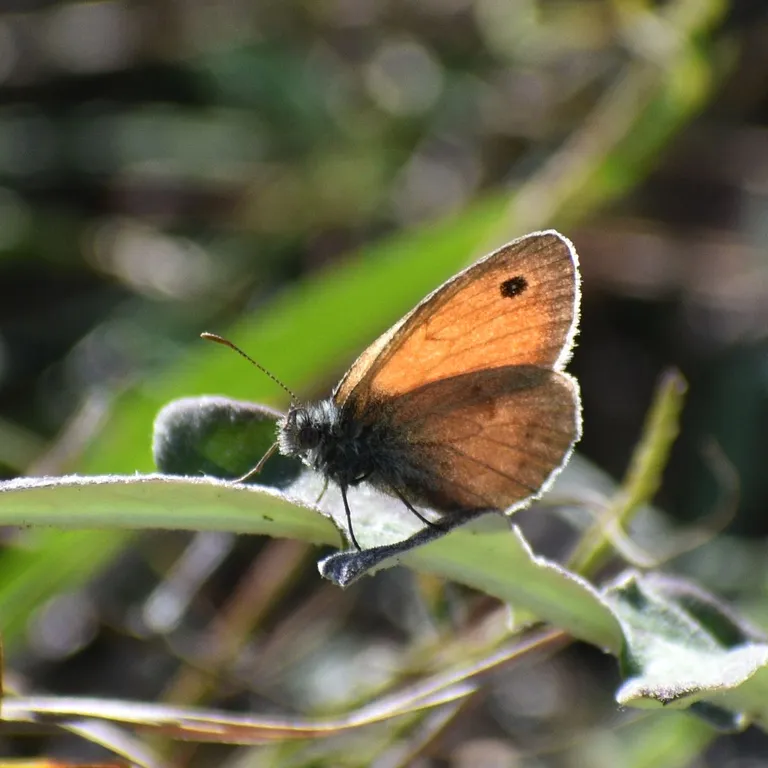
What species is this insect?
Coenonympha pamphilus
